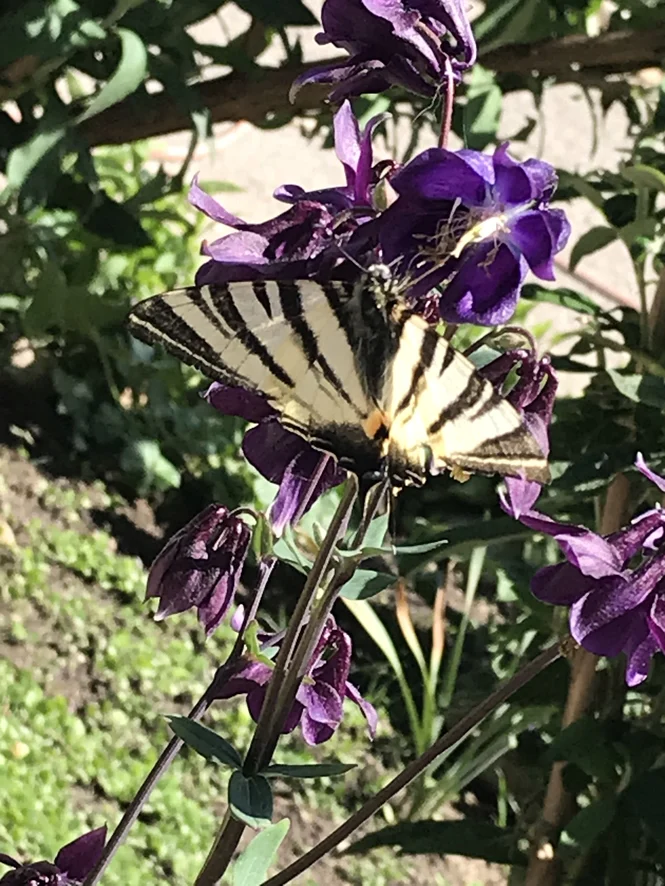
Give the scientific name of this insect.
Iphiclides podalirius
